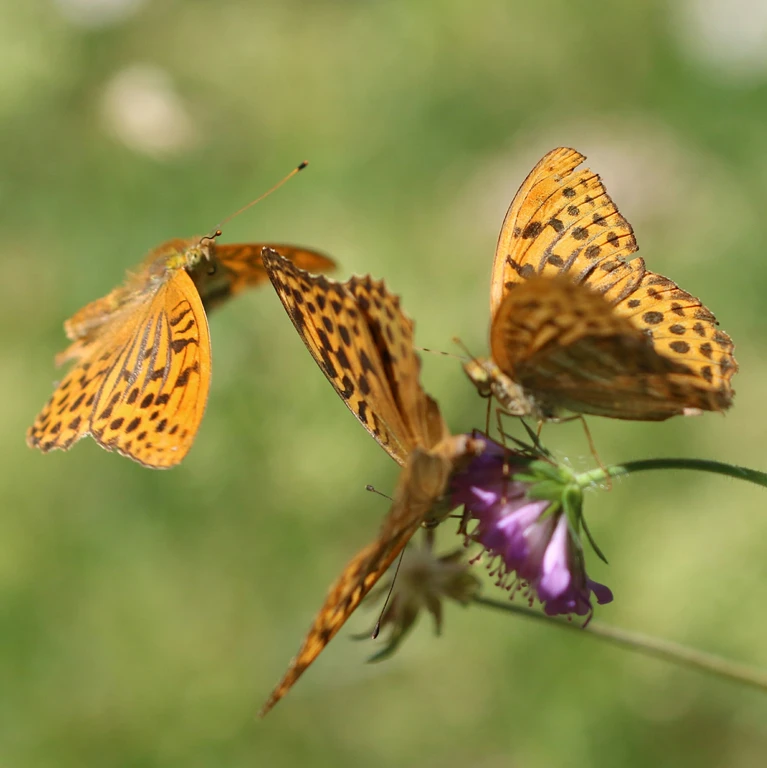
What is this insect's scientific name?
Argynnis paphia
